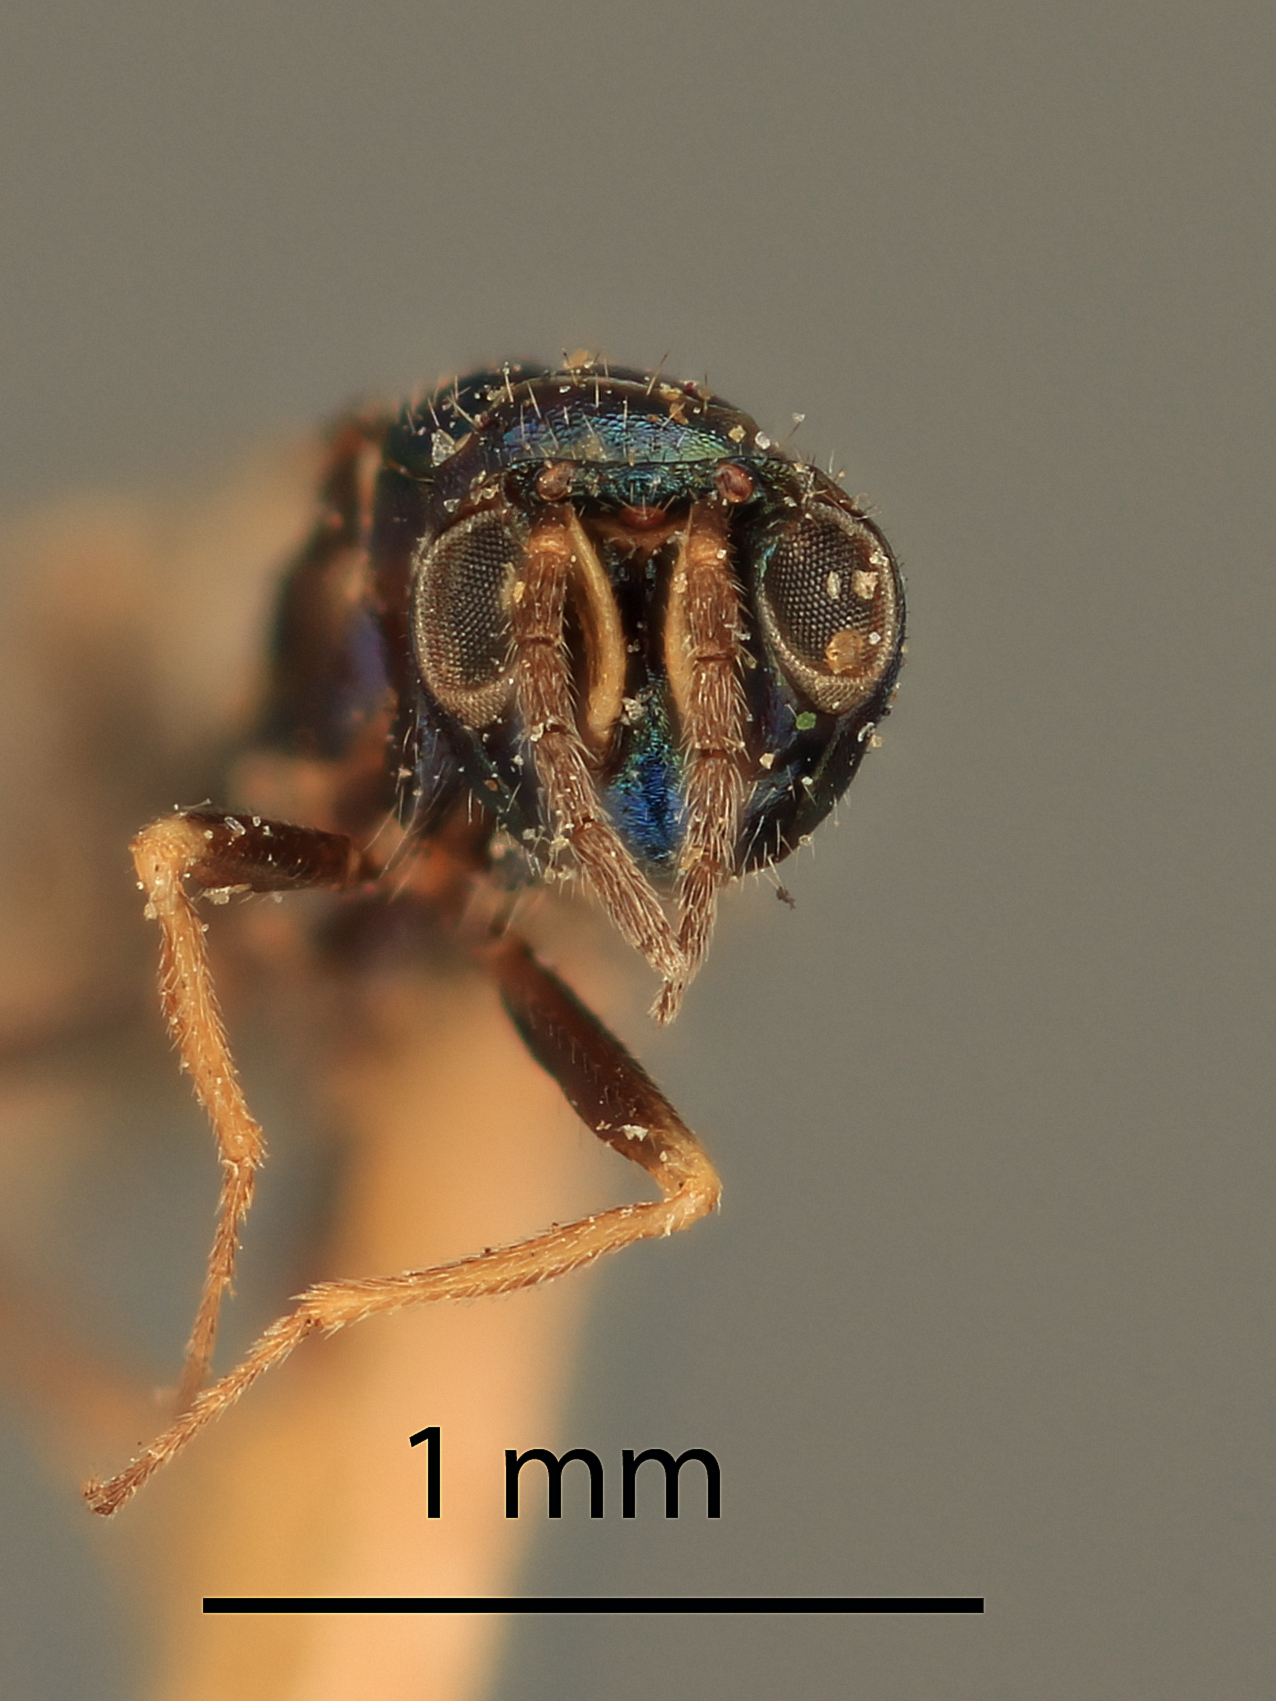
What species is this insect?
Aprostocetus bewicki
